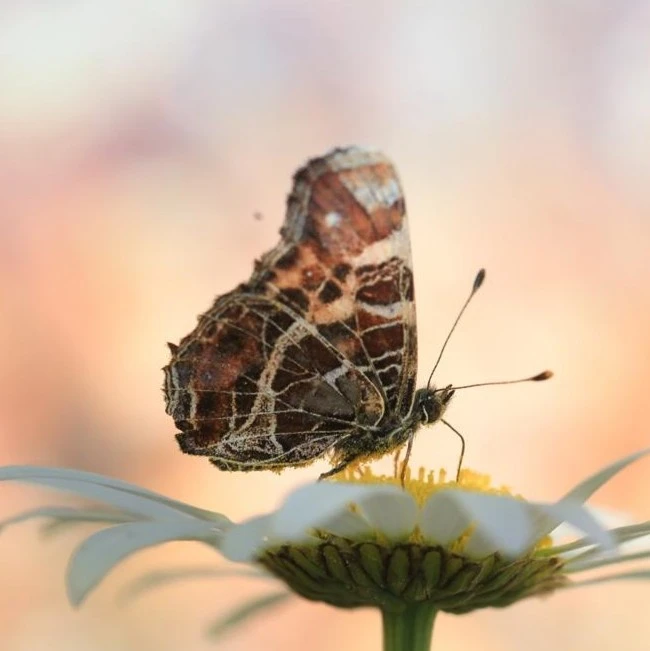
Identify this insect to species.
Araschnia levana
